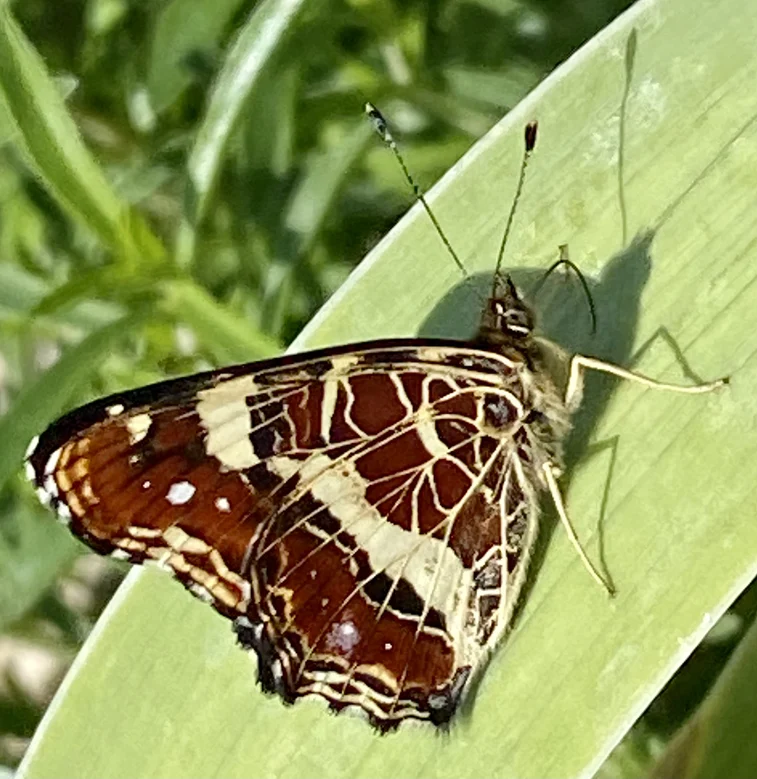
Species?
Araschnia levana
